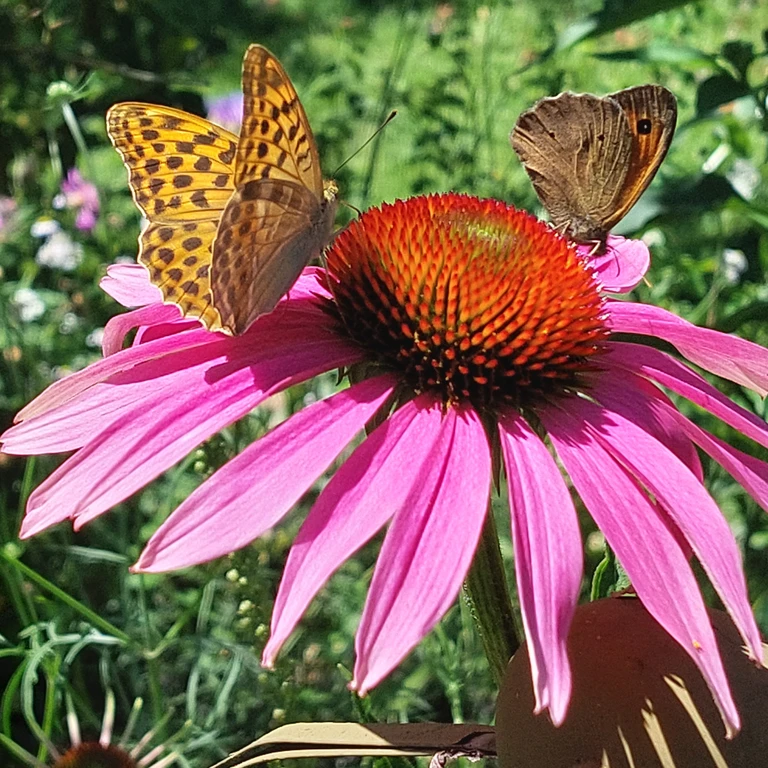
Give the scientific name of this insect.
Argynnis paphia
